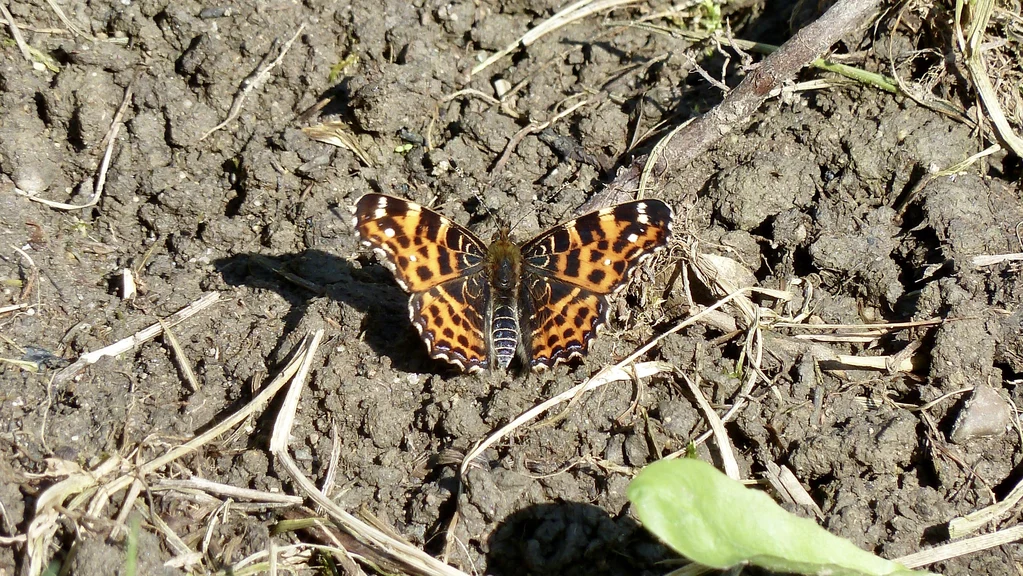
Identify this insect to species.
Araschnia levana
